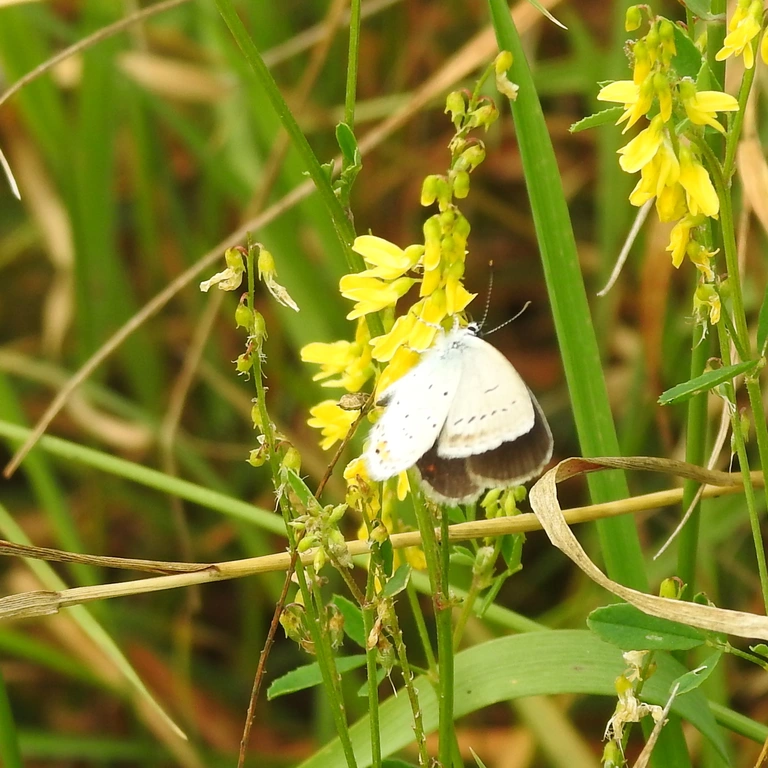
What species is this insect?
Cupido argiades (also Elkalyce argiades)
